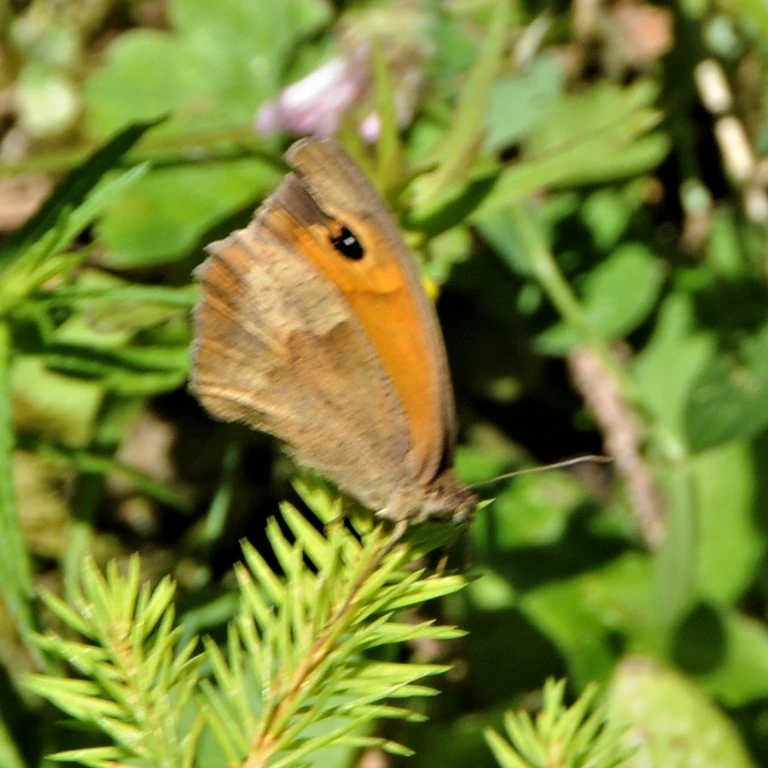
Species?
Maniola jurtina
